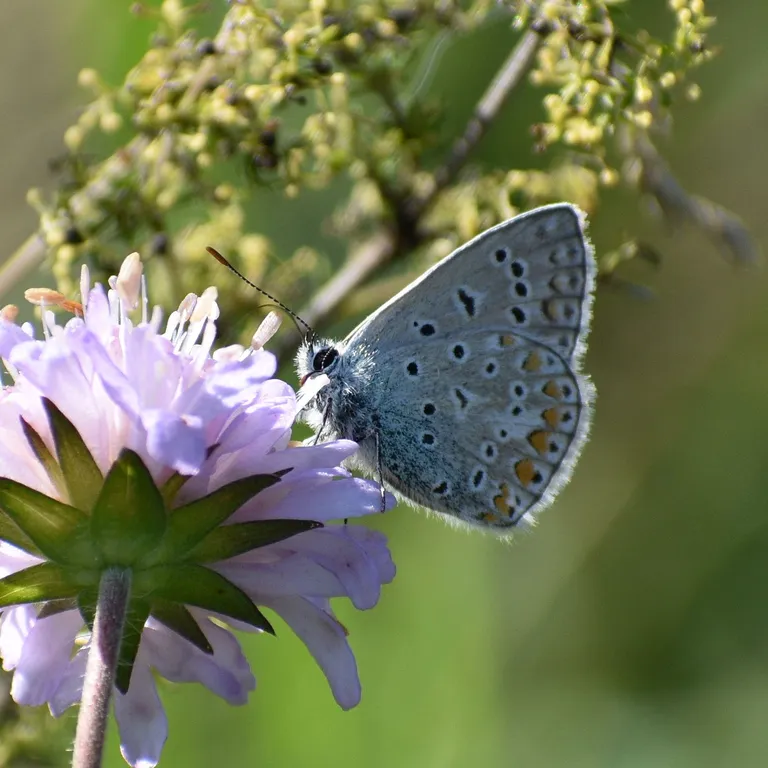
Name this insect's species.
Polyommatus icarus
